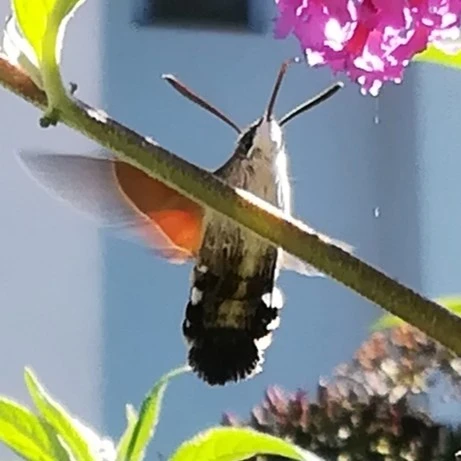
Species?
Macroglossum stellatarum
